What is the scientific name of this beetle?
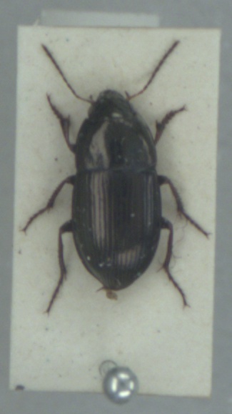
Amara convexior
